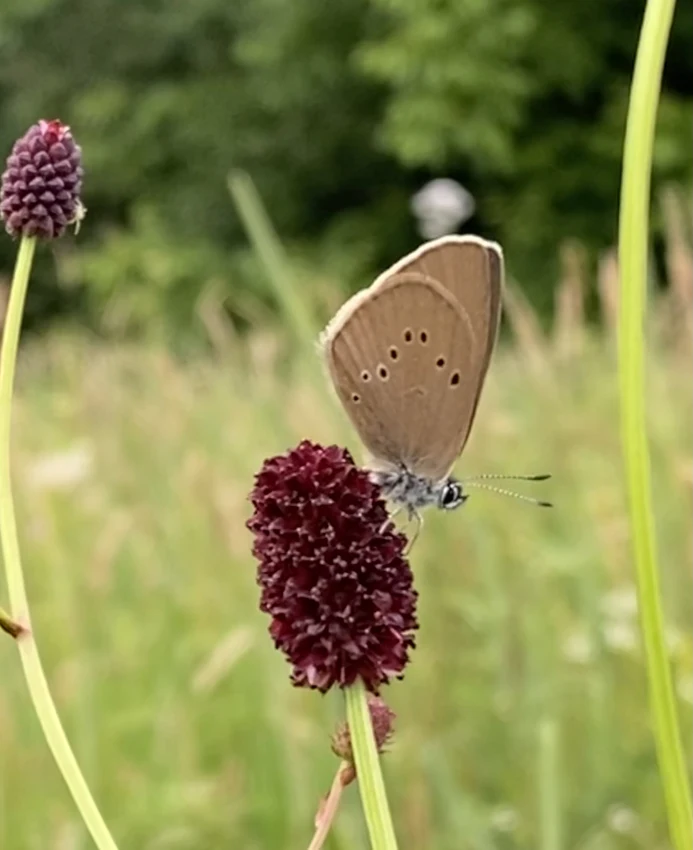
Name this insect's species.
Phengaris nausithous (also Maculinea nausithous)
